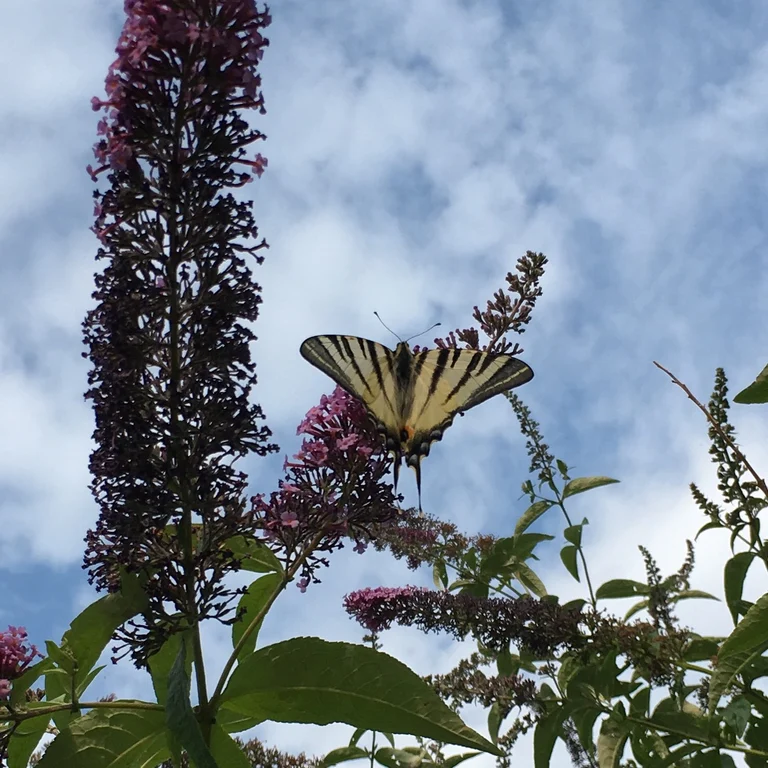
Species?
Iphiclides podalirius
